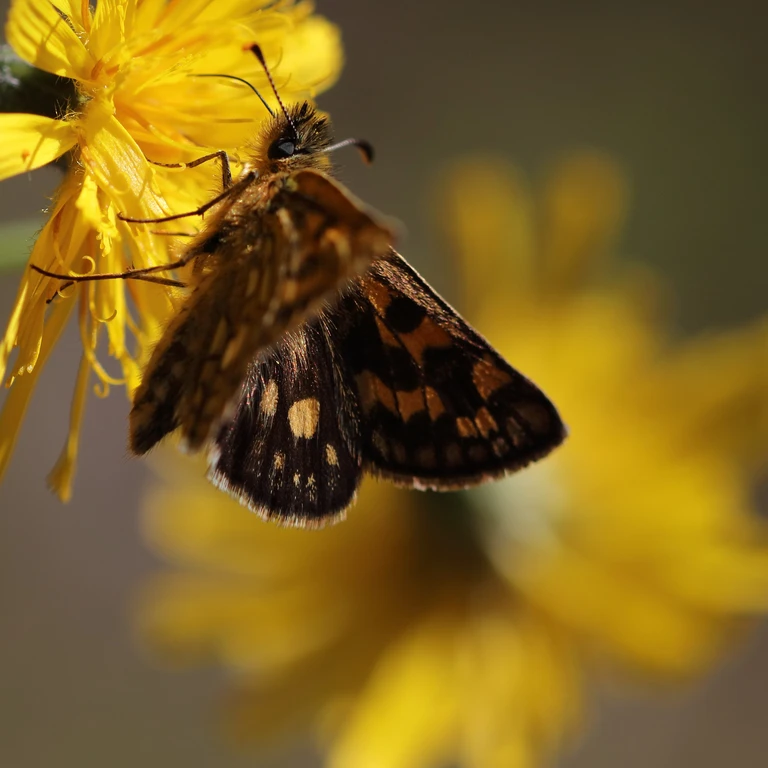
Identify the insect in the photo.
Carterocephalus palaemon
